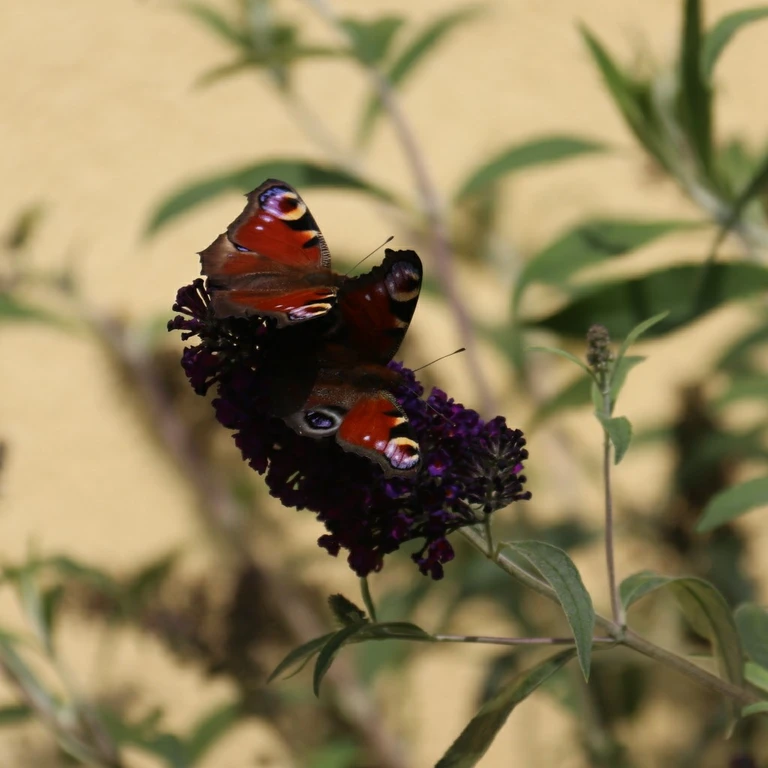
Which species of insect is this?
Aglais io
